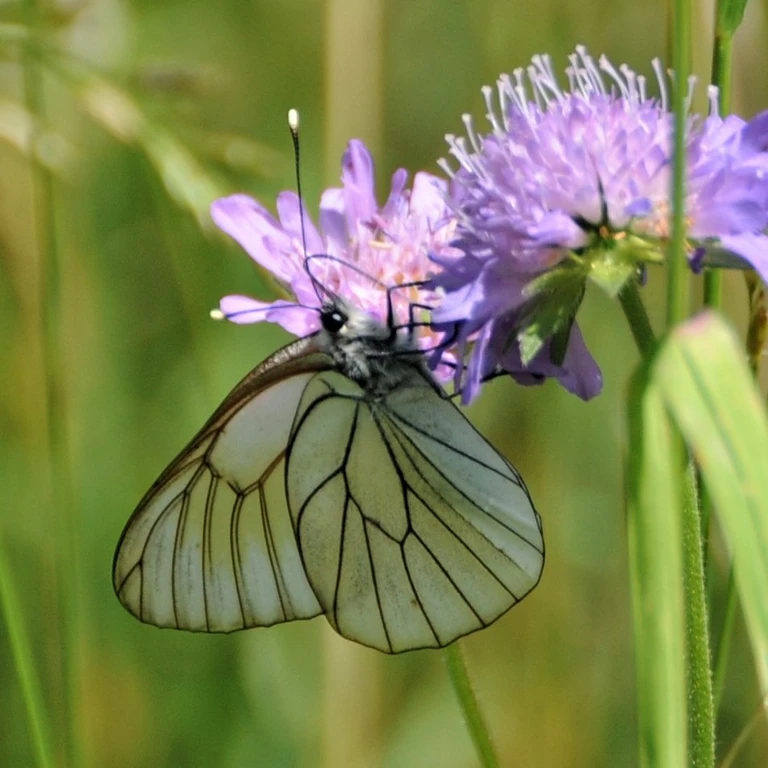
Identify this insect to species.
Aporia crataegi
